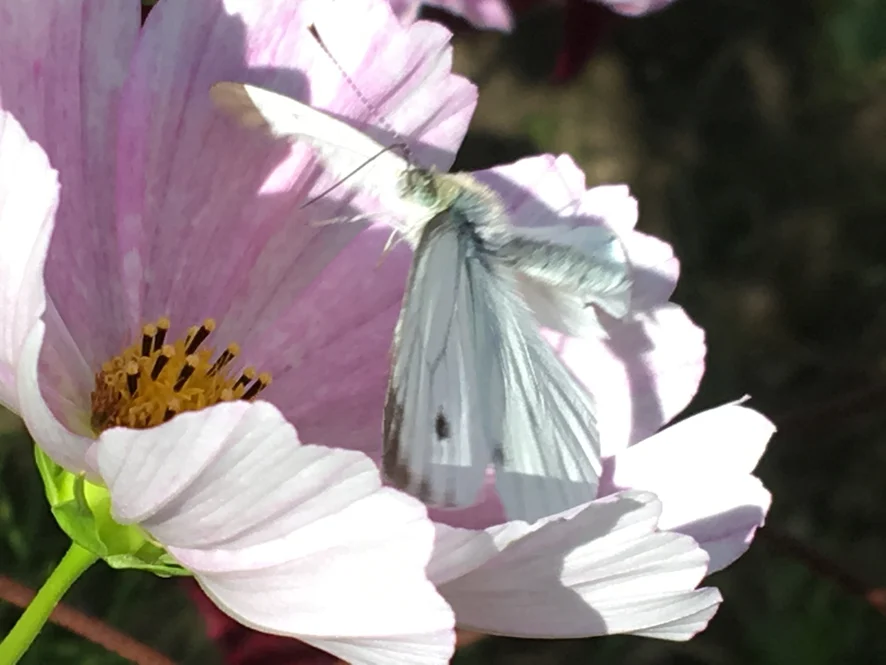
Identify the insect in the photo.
Pieris napi
